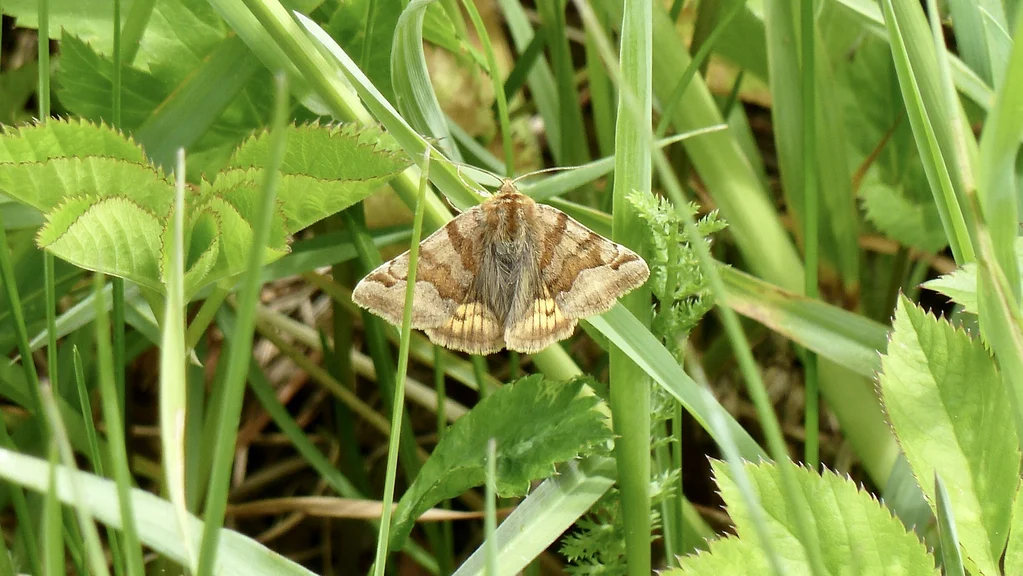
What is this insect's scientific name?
Euclidia glyphica
